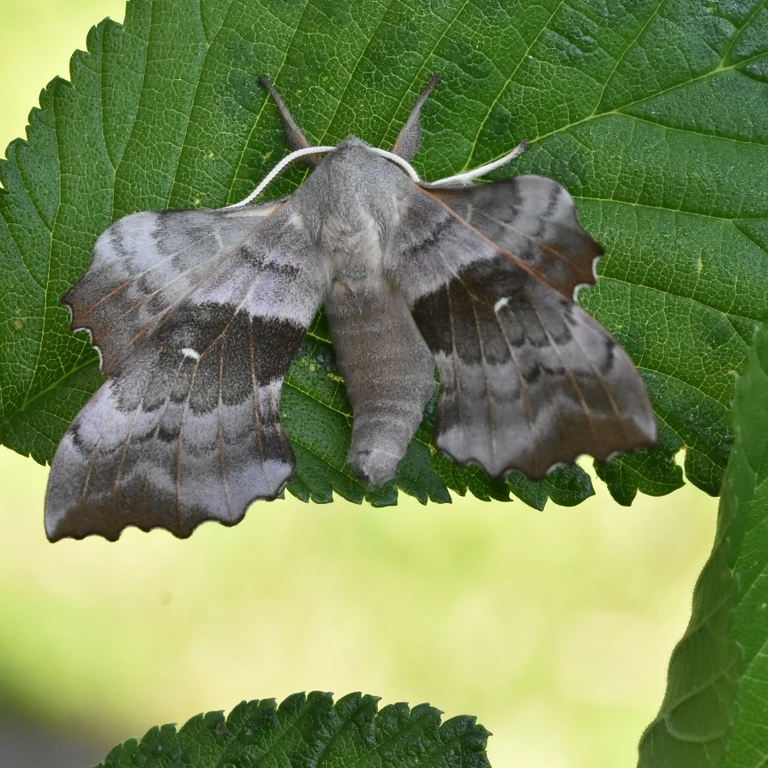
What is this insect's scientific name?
Laothoe populi
